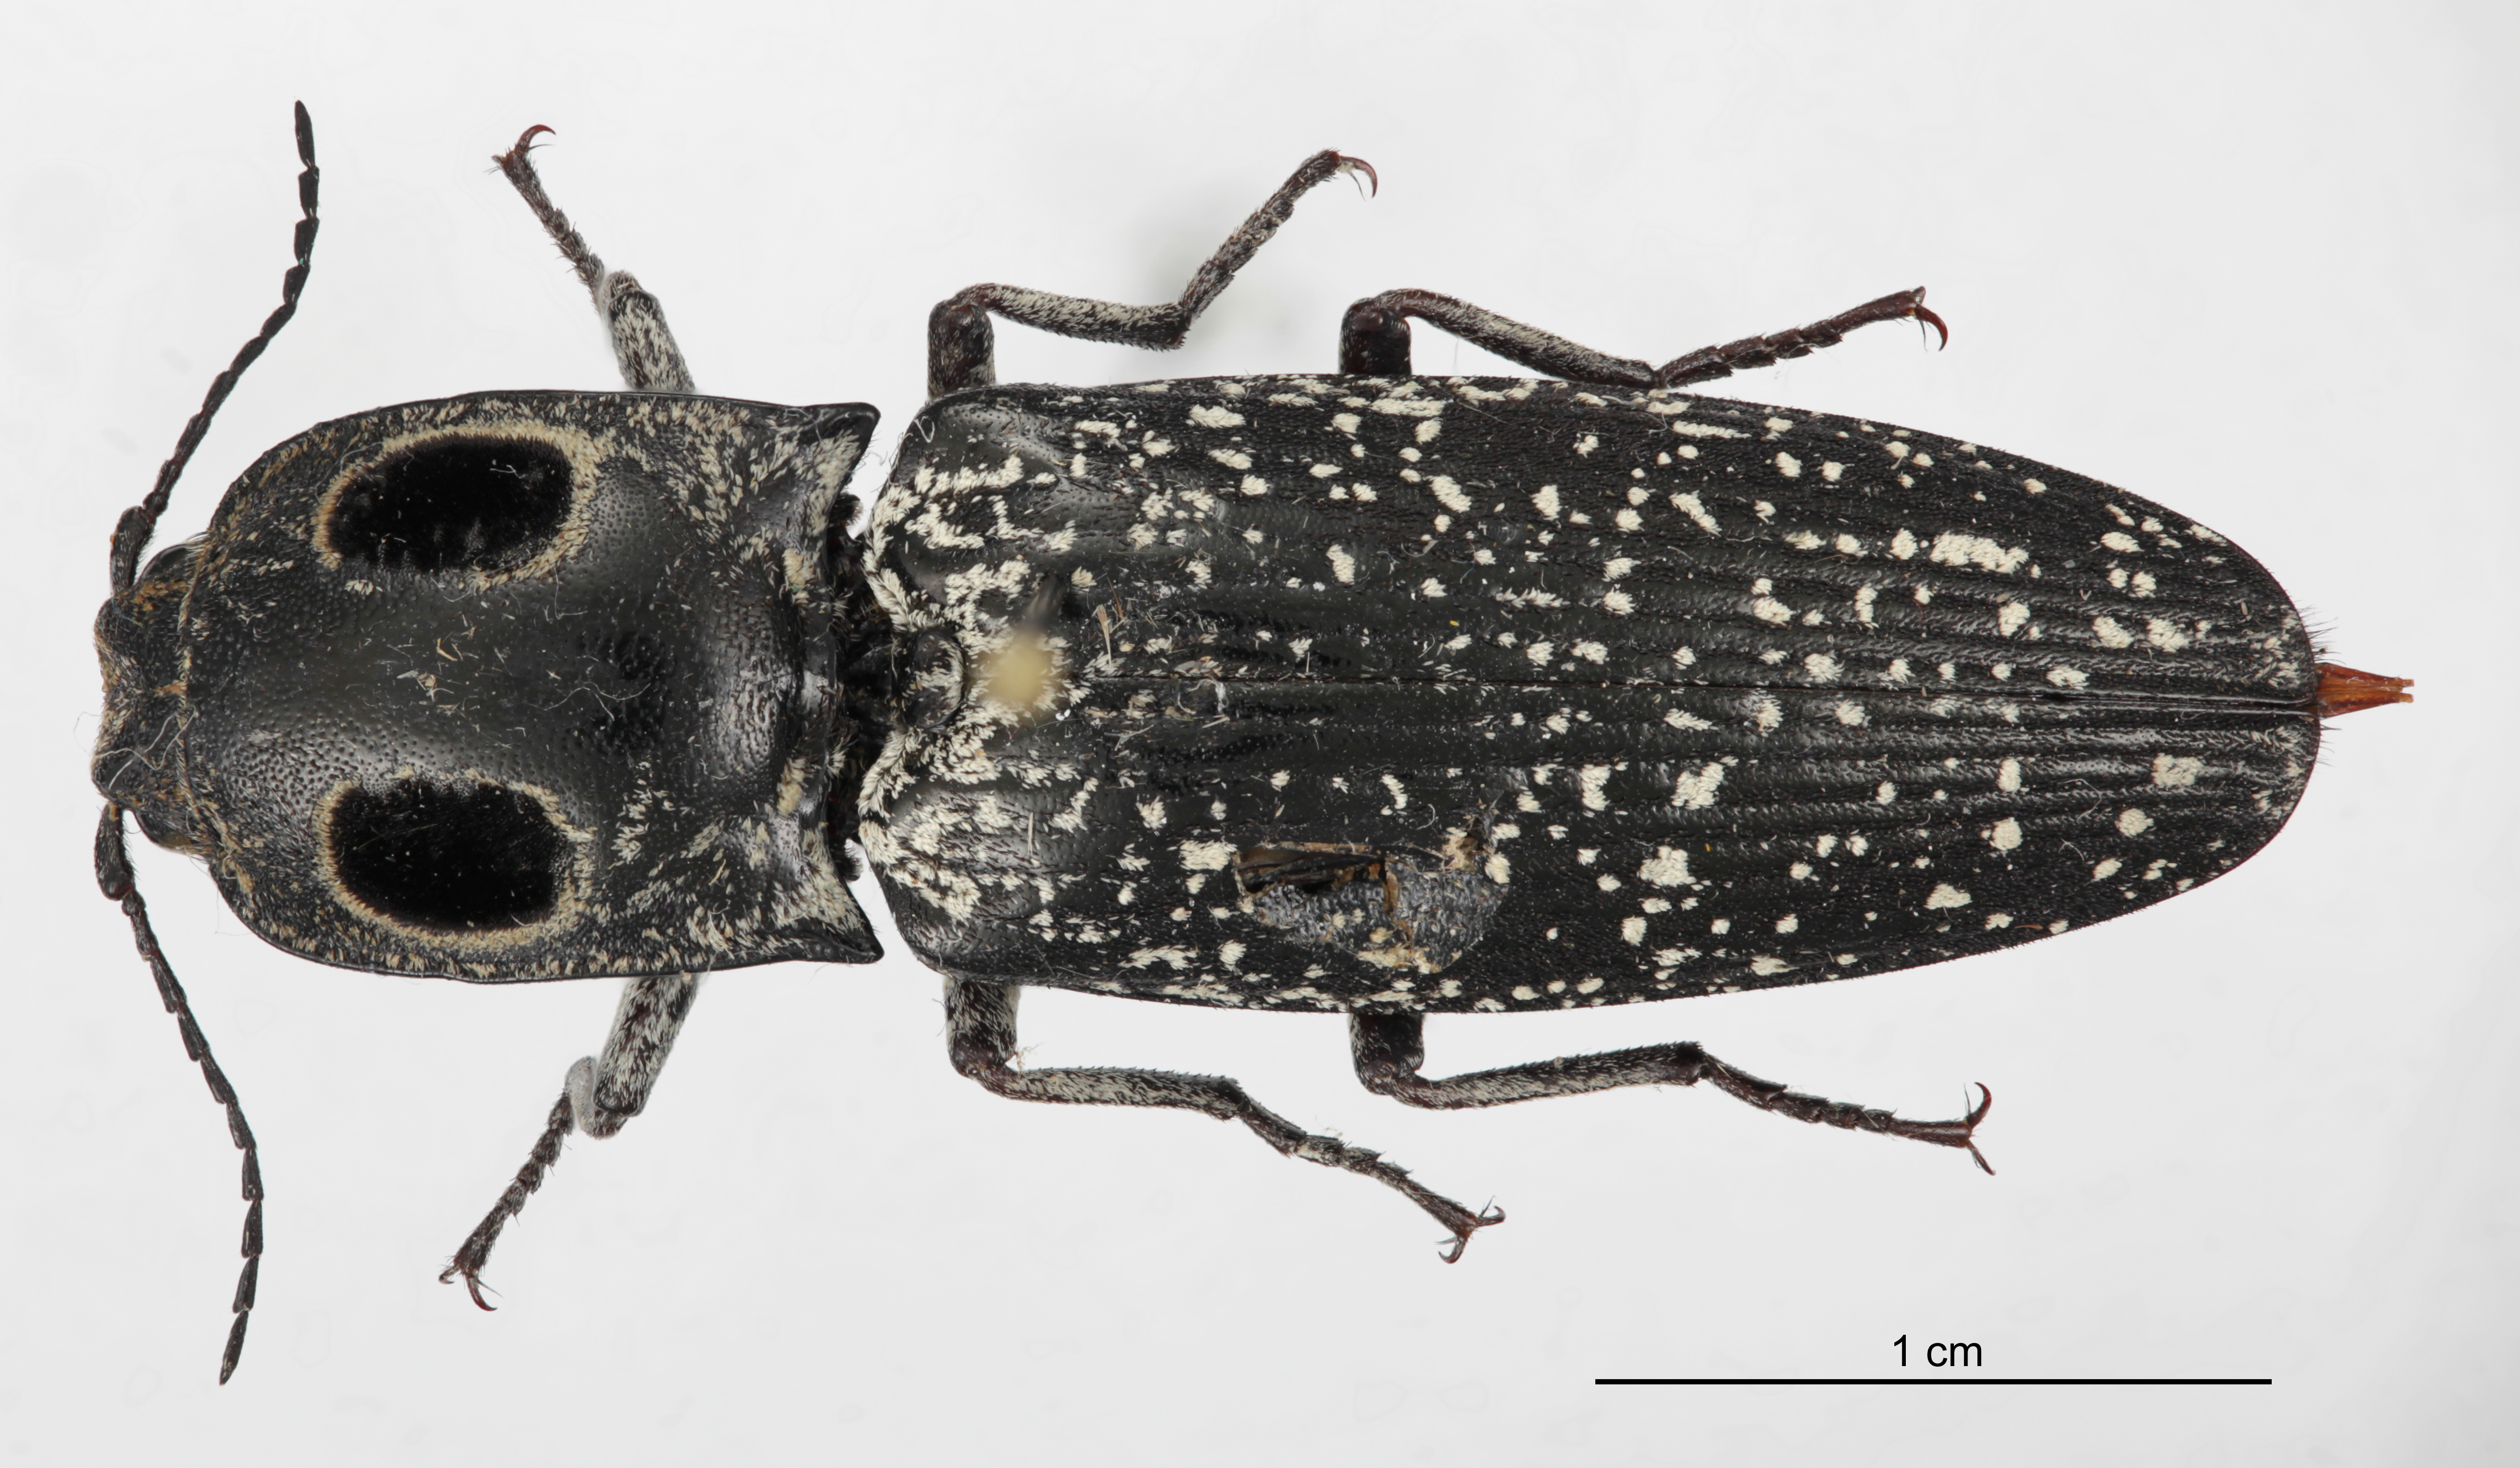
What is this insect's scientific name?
Alaus oculatus
